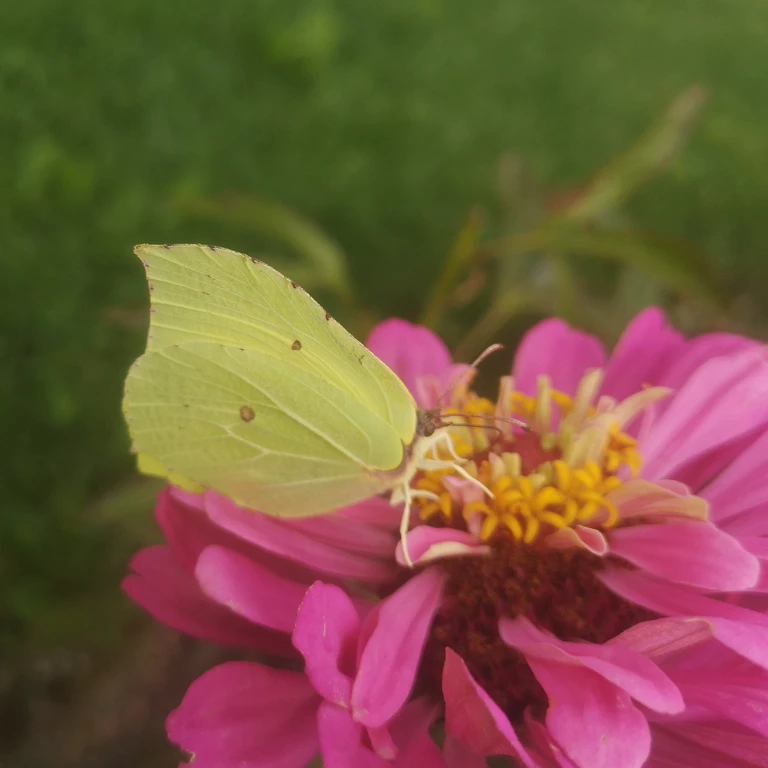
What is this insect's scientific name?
Gonepteryx rhamni
